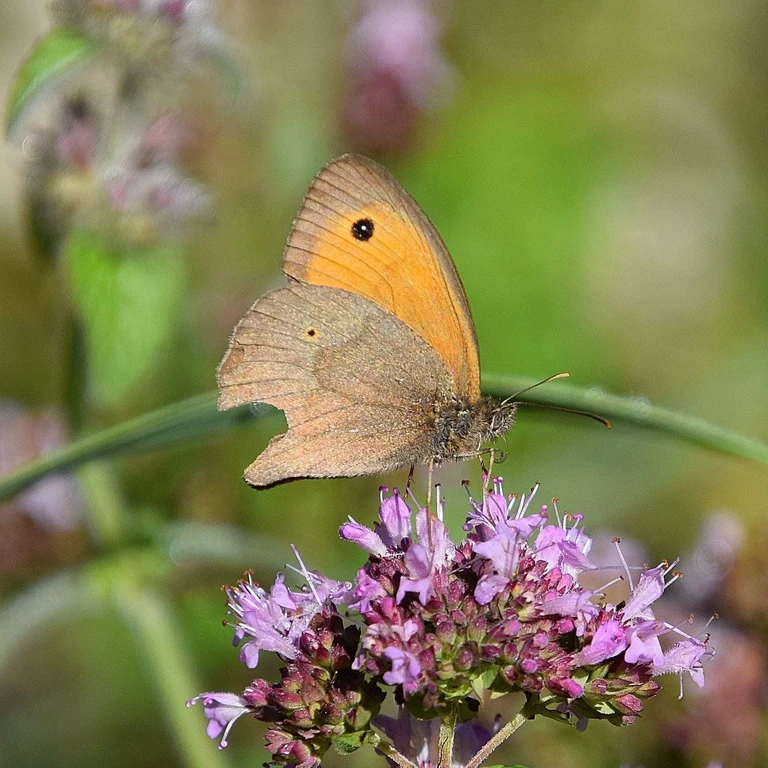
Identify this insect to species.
Maniola jurtina
